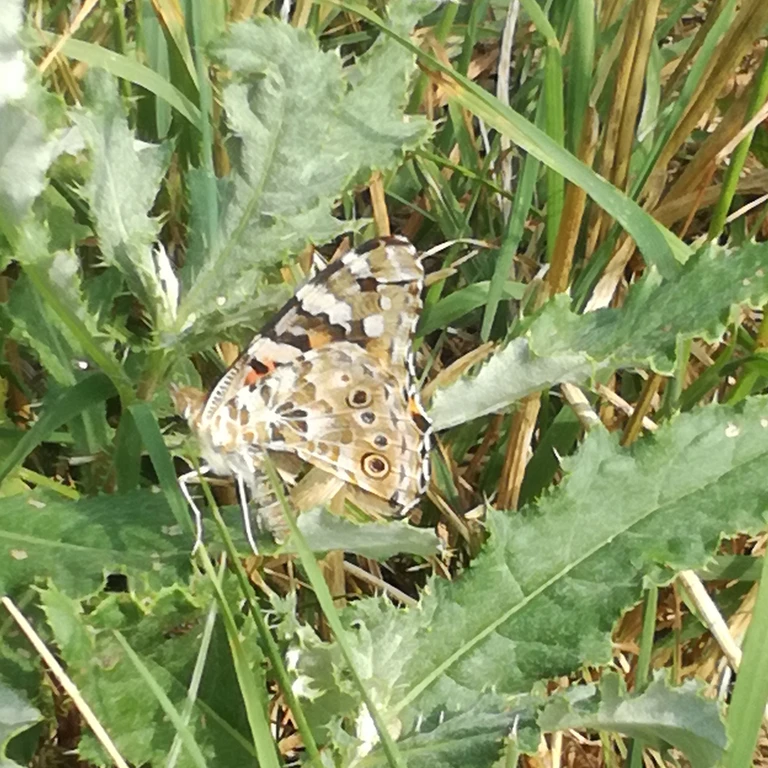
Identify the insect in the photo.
Vanessa cardui
